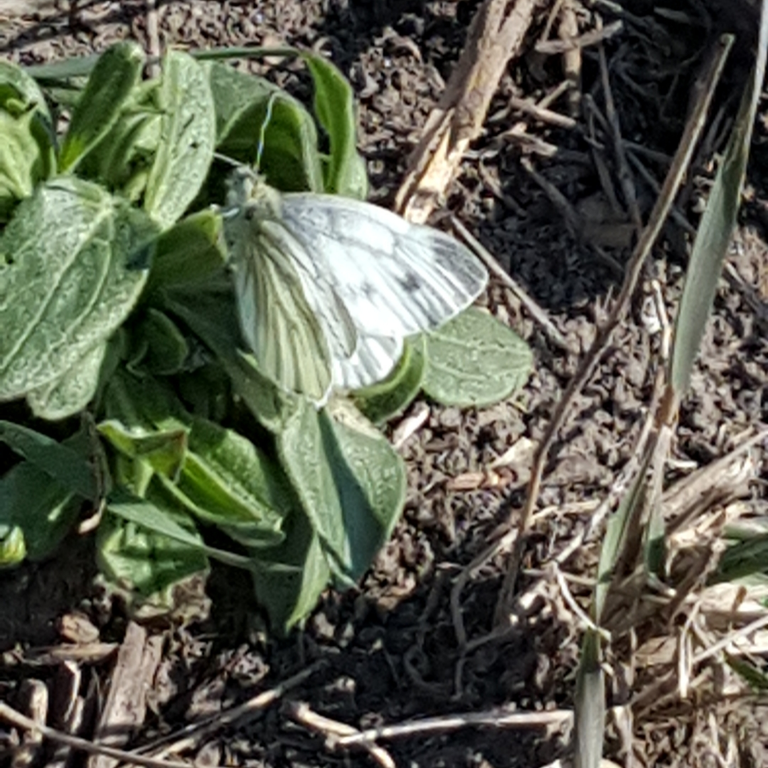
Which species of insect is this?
Pieris napi
